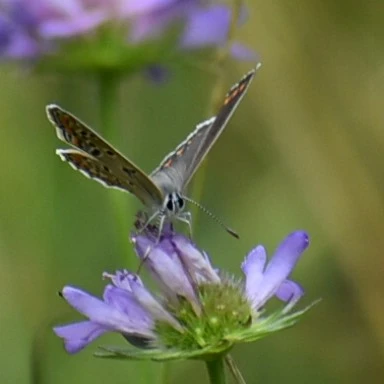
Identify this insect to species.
Polyommatus icarus
